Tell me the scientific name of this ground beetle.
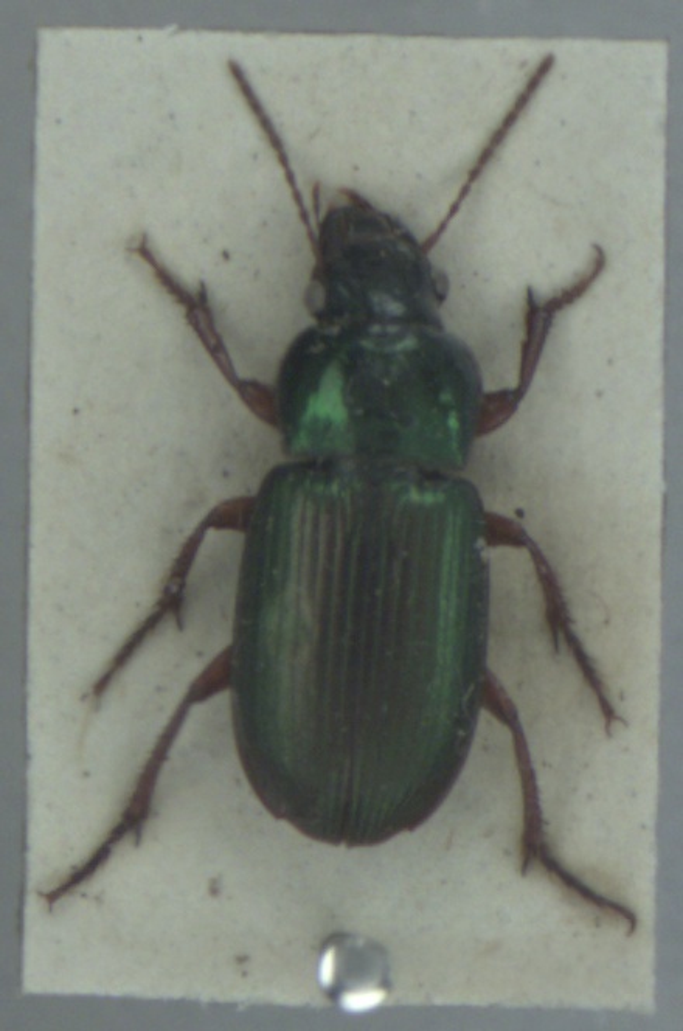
Harpalus affinis
